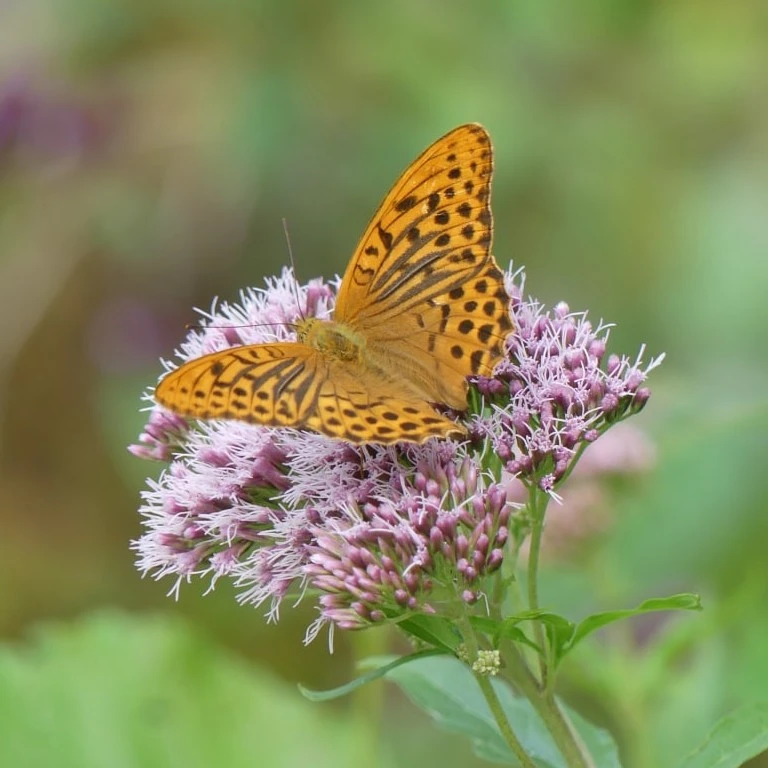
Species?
Argynnis paphia
